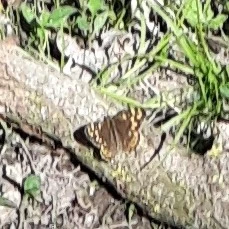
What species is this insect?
Pararge aegeria
